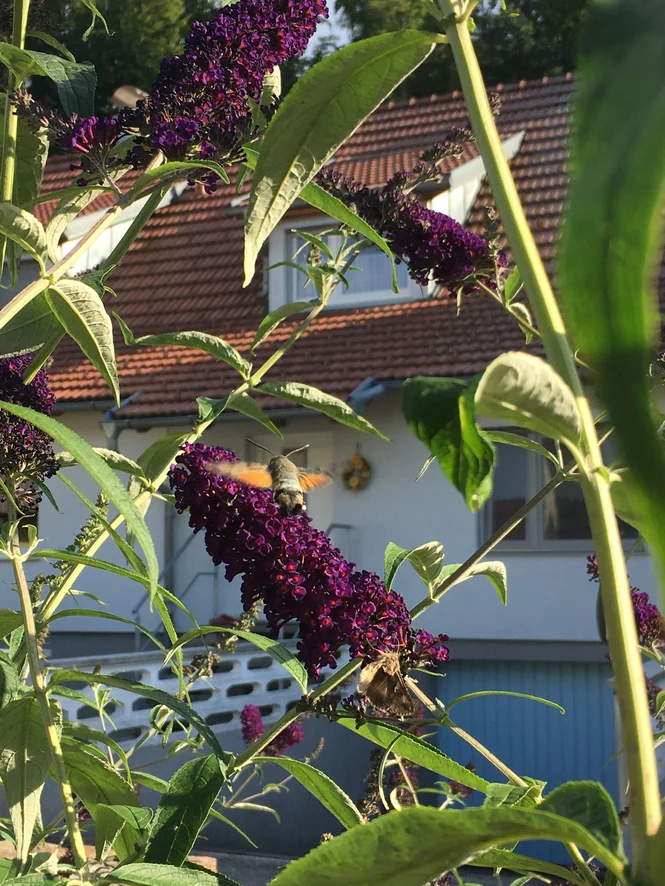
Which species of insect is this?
Macroglossum stellatarum
